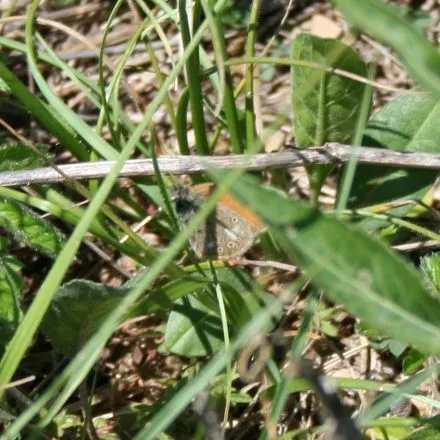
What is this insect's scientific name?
Coenonympha glycerion (also Coenonympha iphis)
